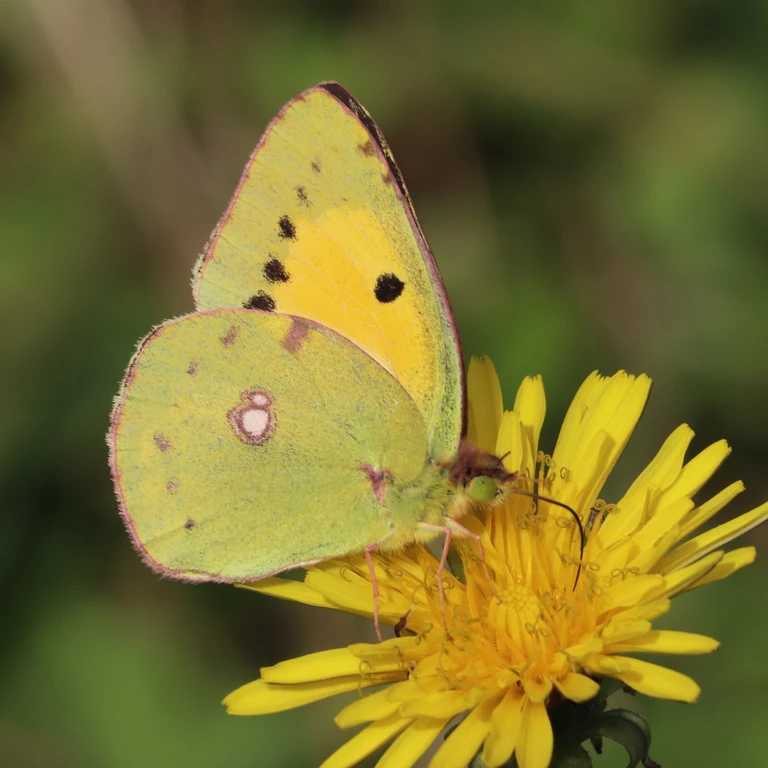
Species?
Colias croceus
